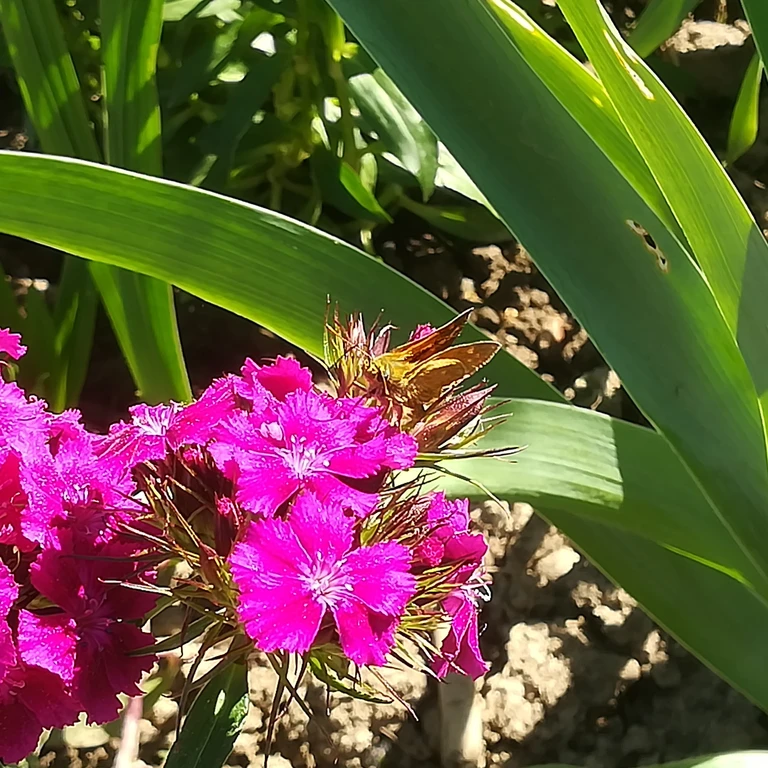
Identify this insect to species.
Ochlodes sylvanus (also Ochlodes venata)
